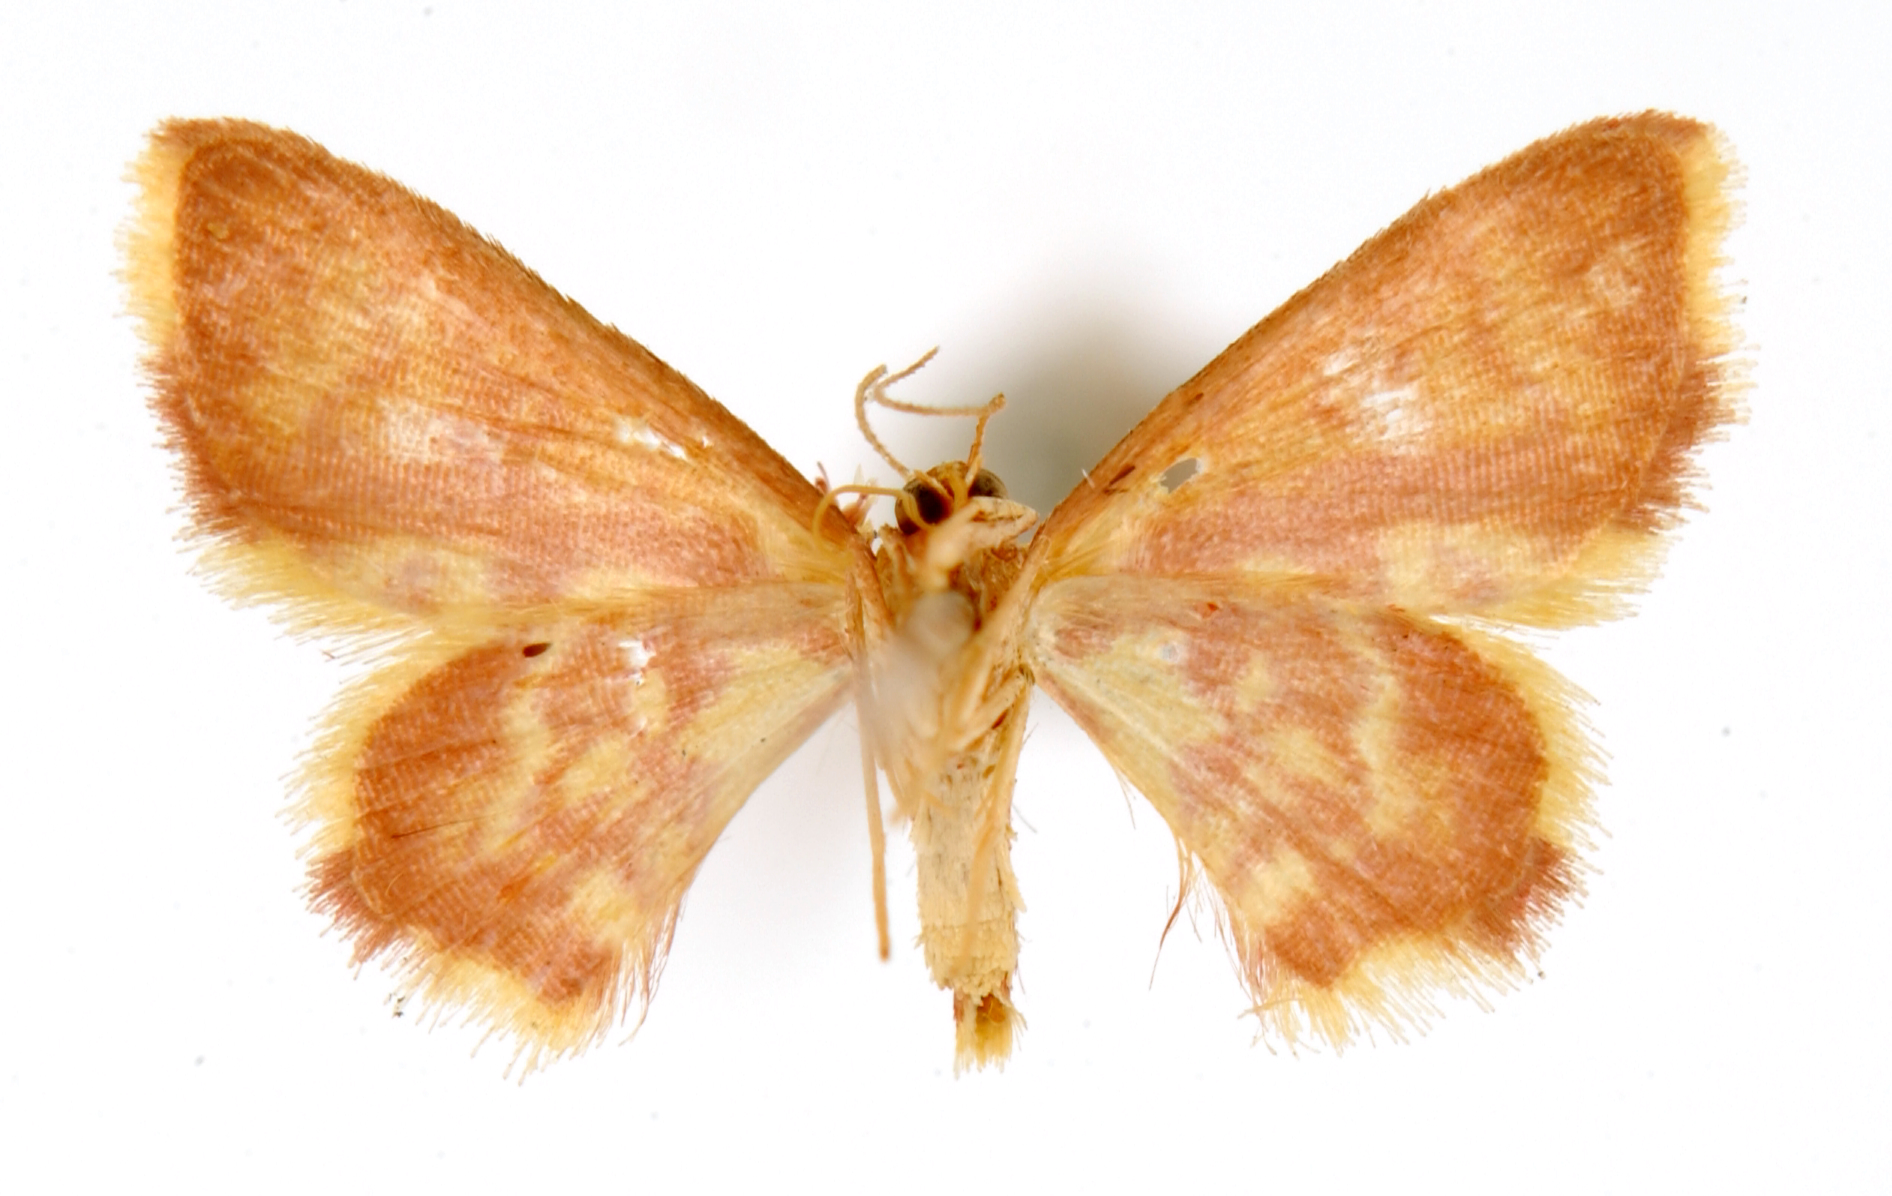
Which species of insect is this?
Tricentra colligata
